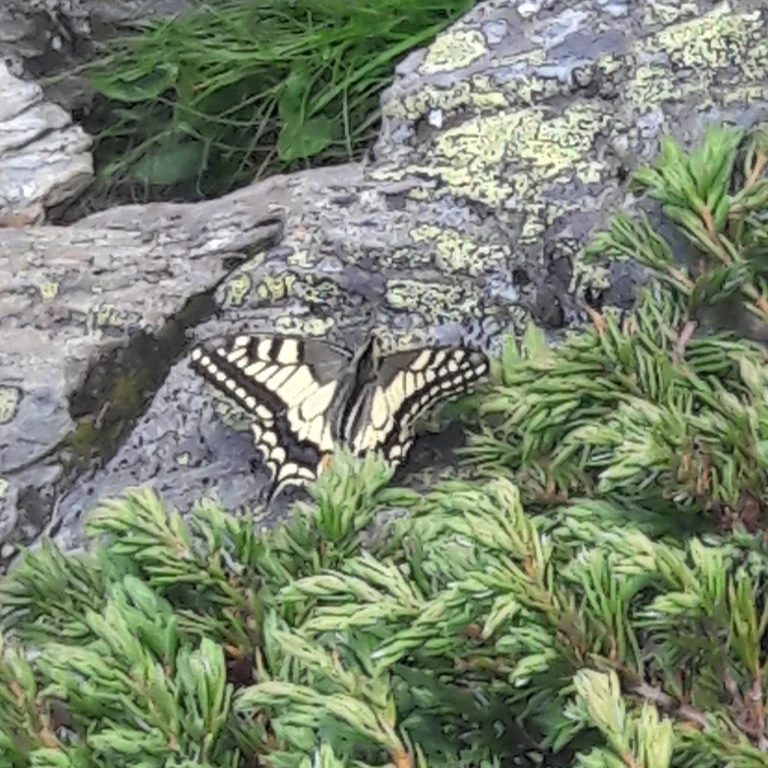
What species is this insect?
Papilio machaon
